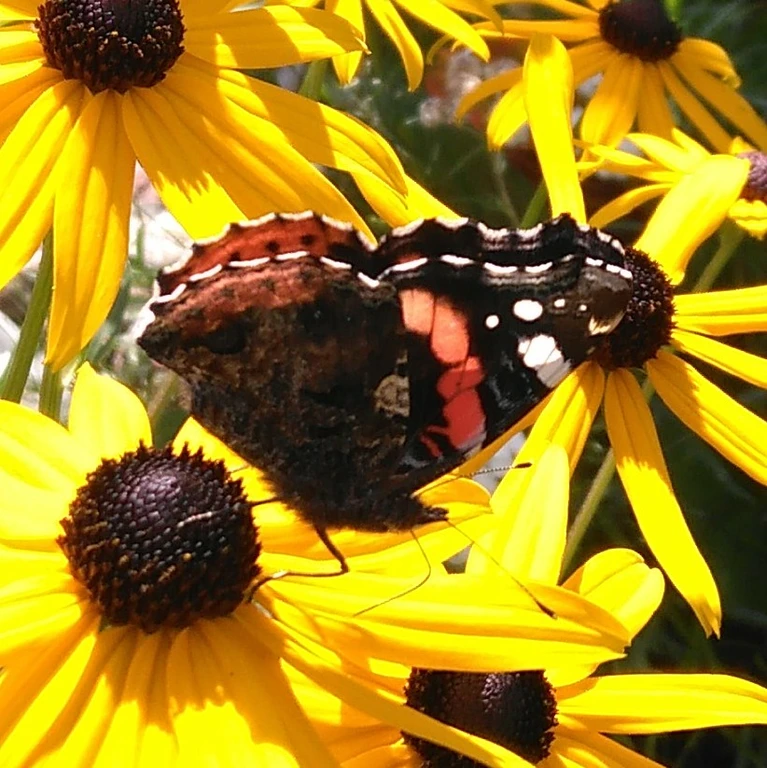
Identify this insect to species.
Vanessa atalanta
